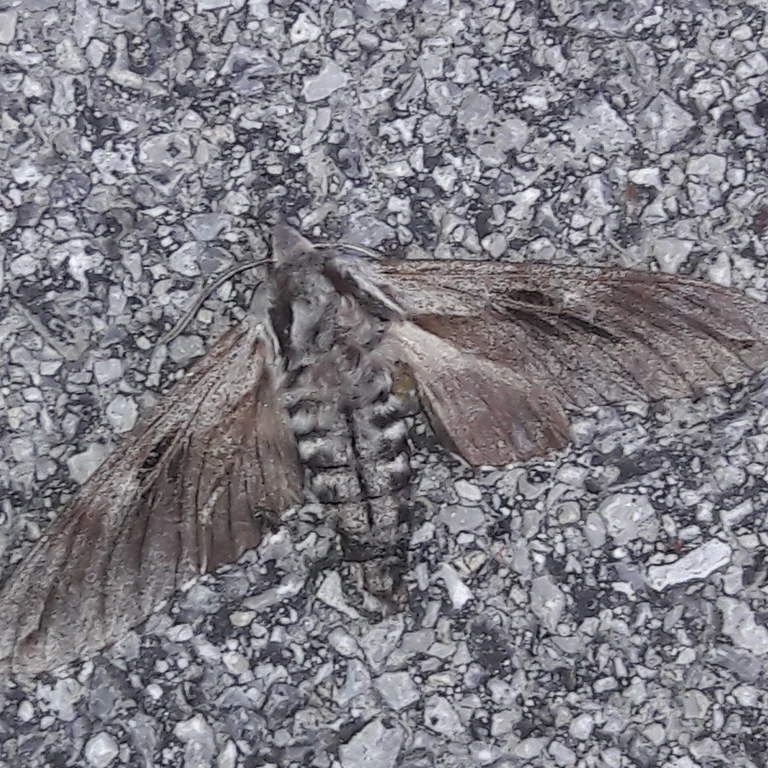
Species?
Sphinx pinastri
